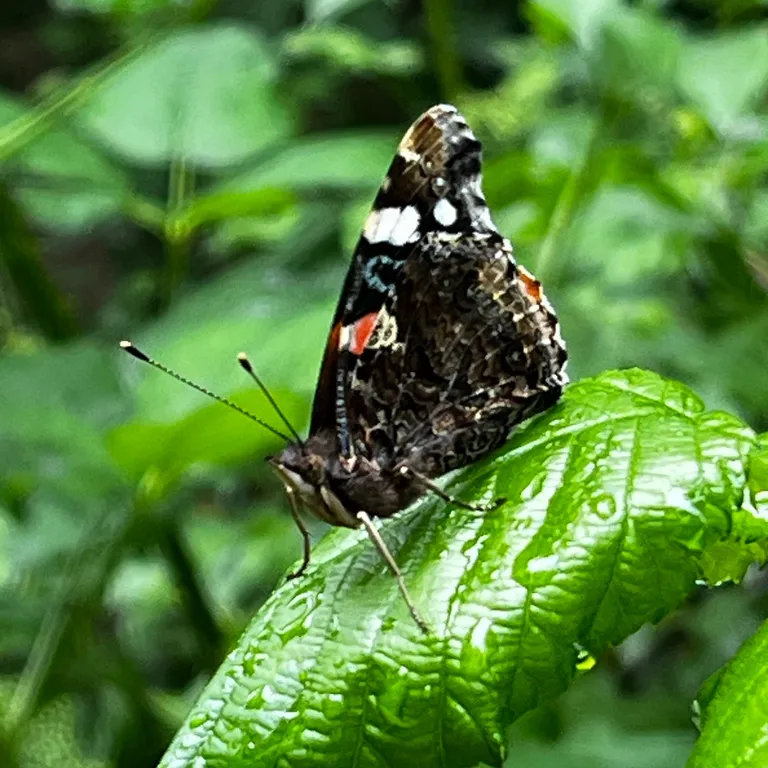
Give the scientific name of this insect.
Vanessa atalanta
